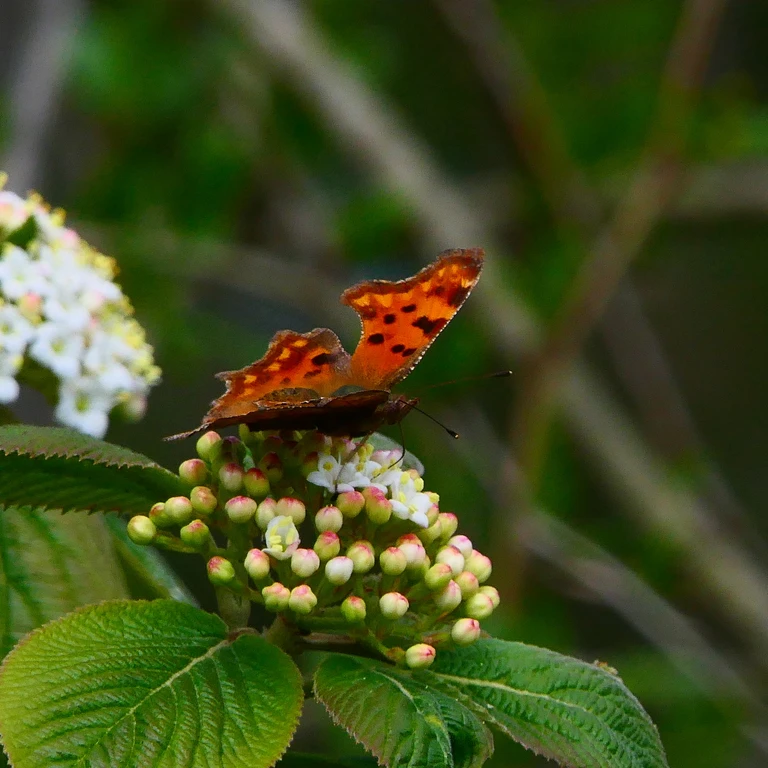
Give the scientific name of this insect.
Polygonia c-album
